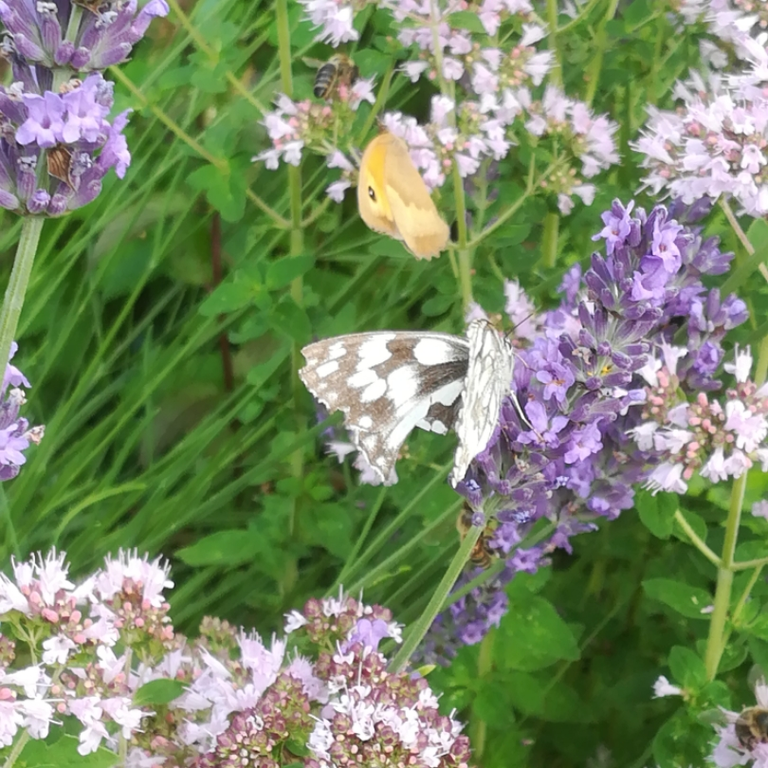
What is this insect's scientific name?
Melanargia galathea
